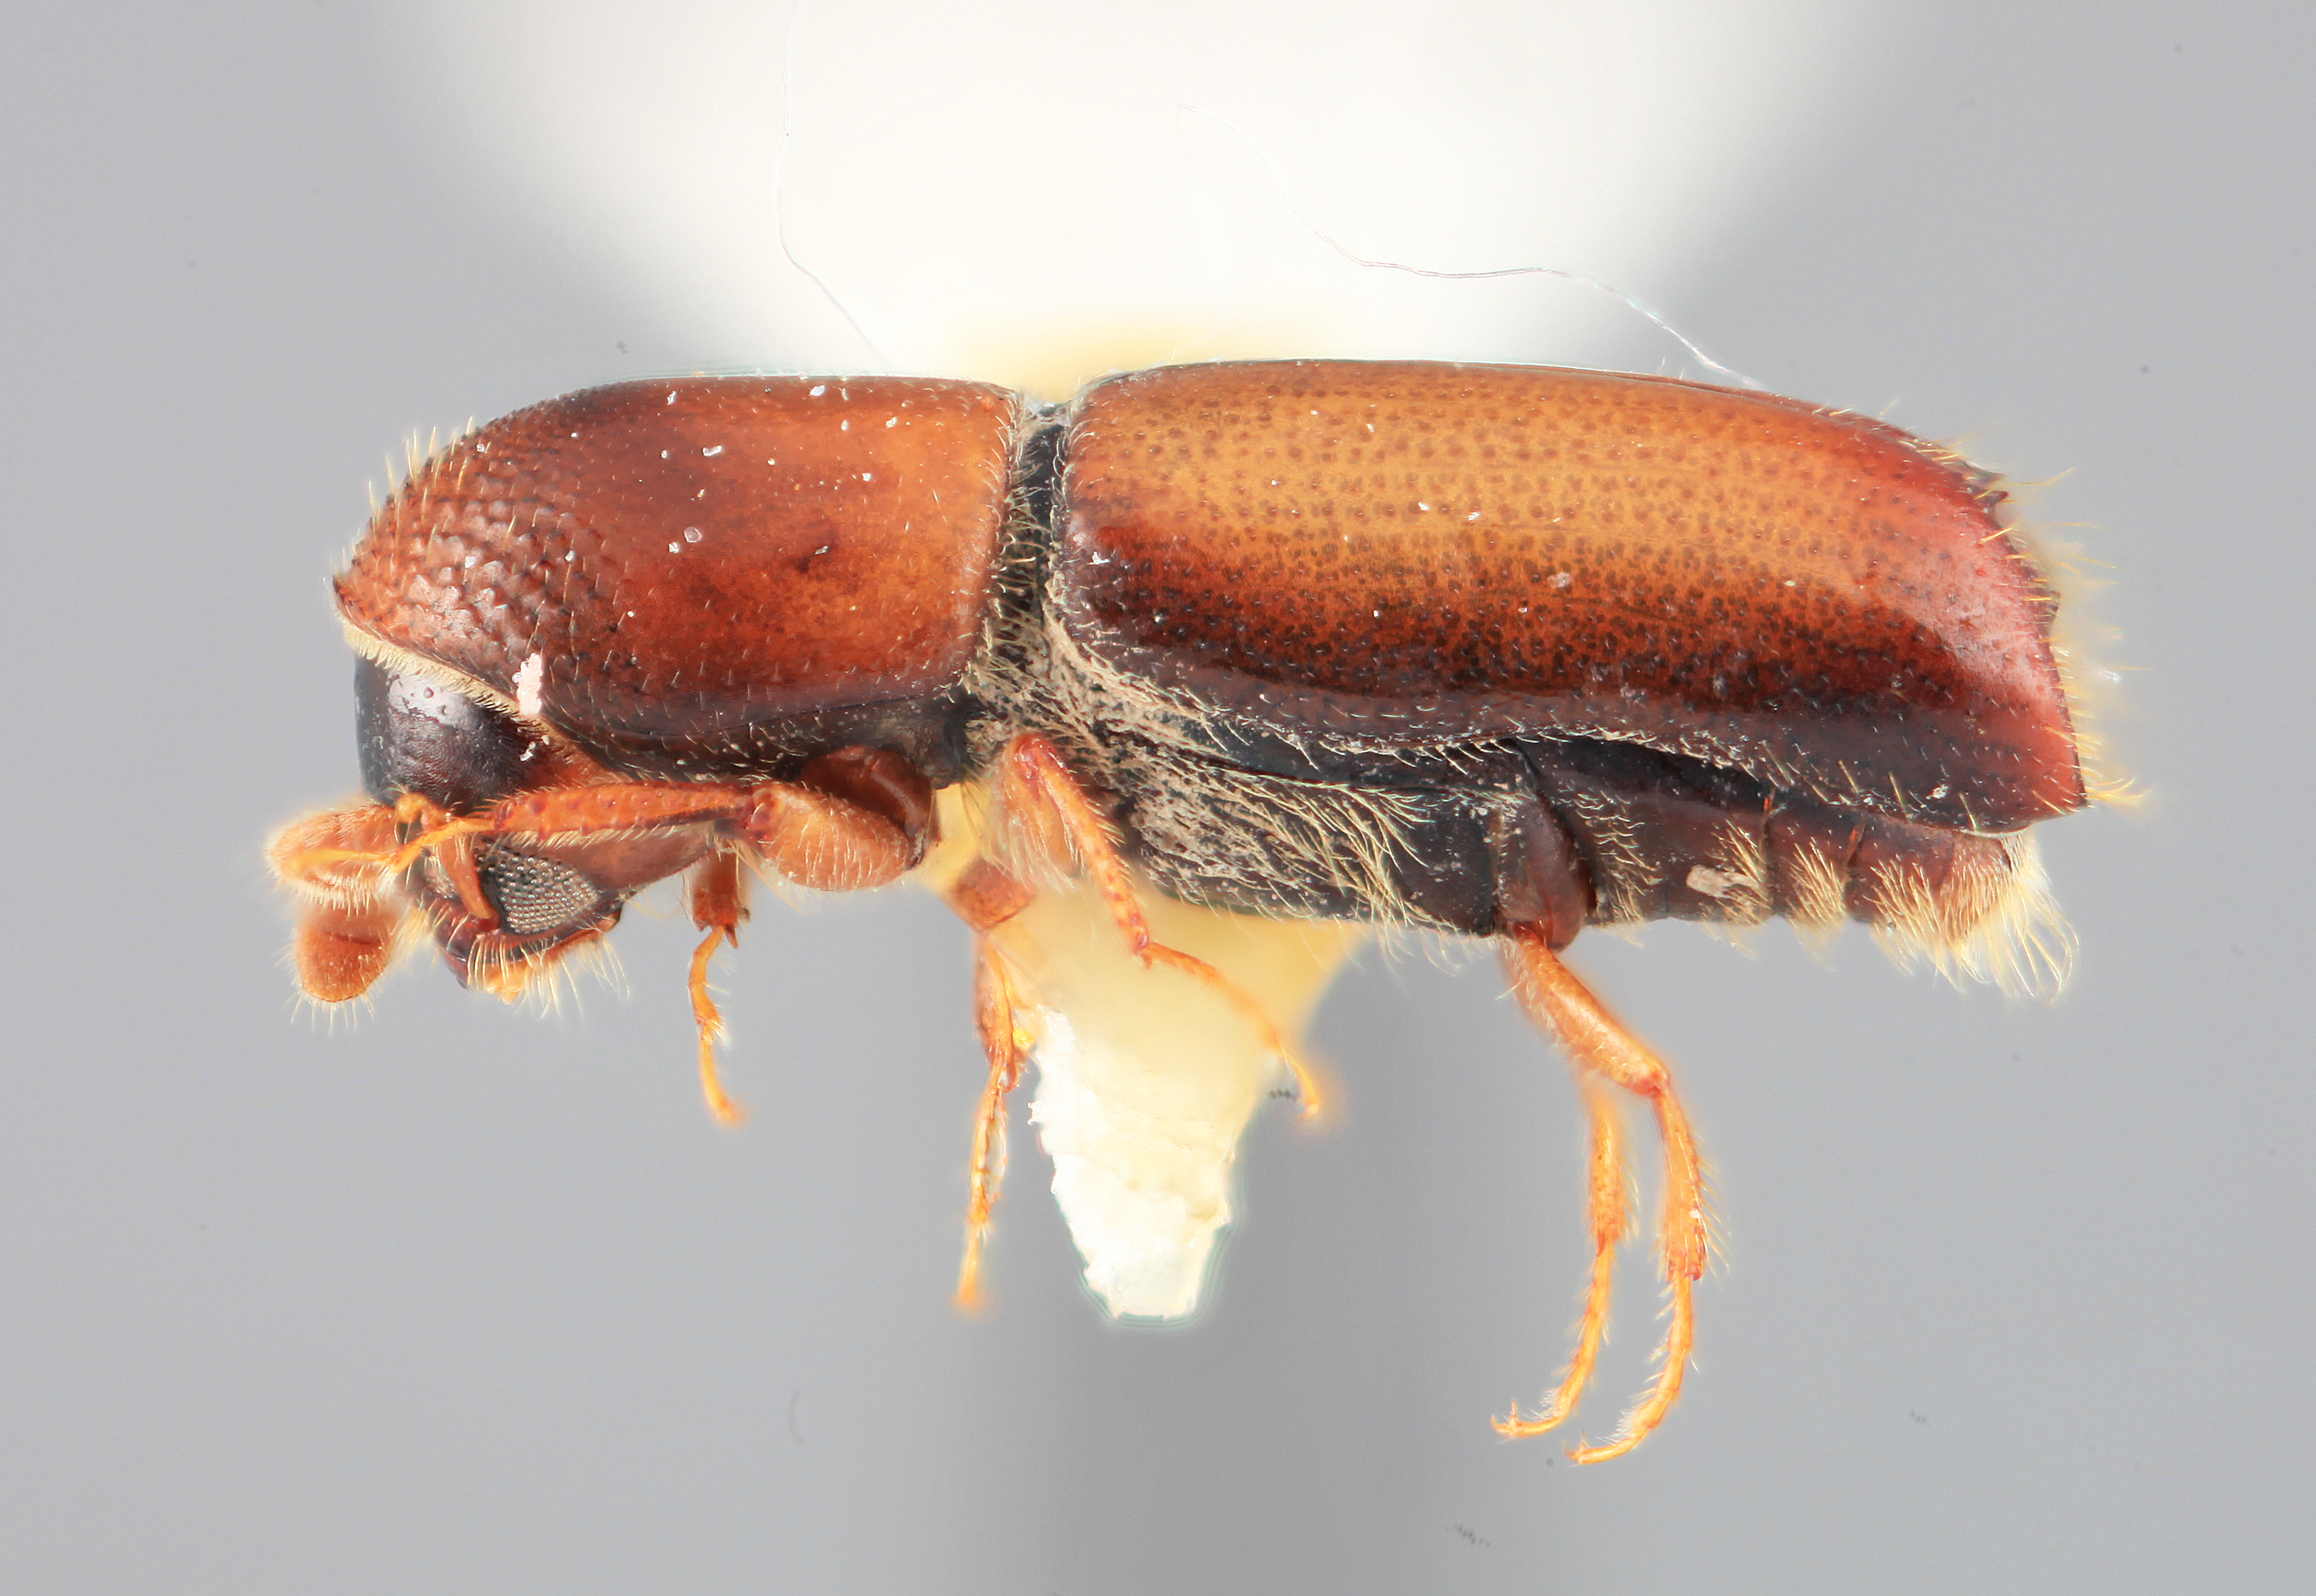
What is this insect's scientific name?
Monarthrum adjustum
